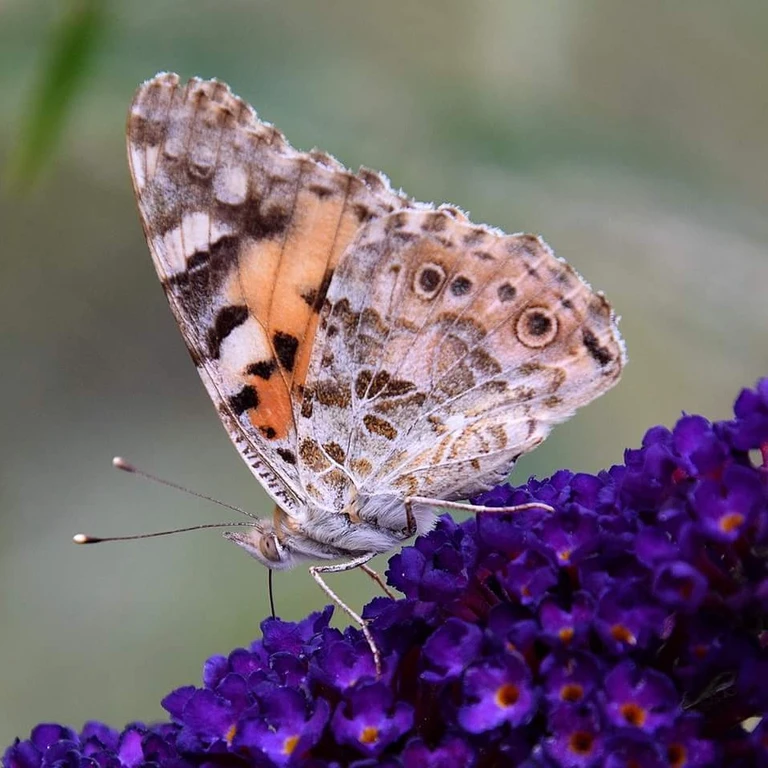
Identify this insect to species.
Vanessa cardui
